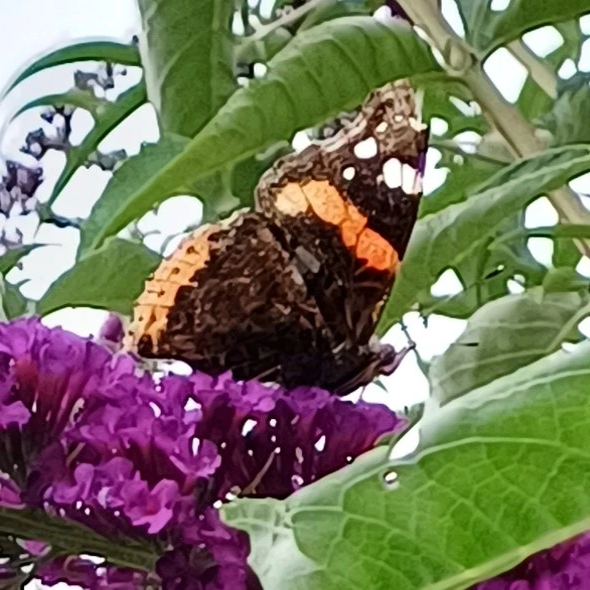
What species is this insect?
Vanessa atalanta
